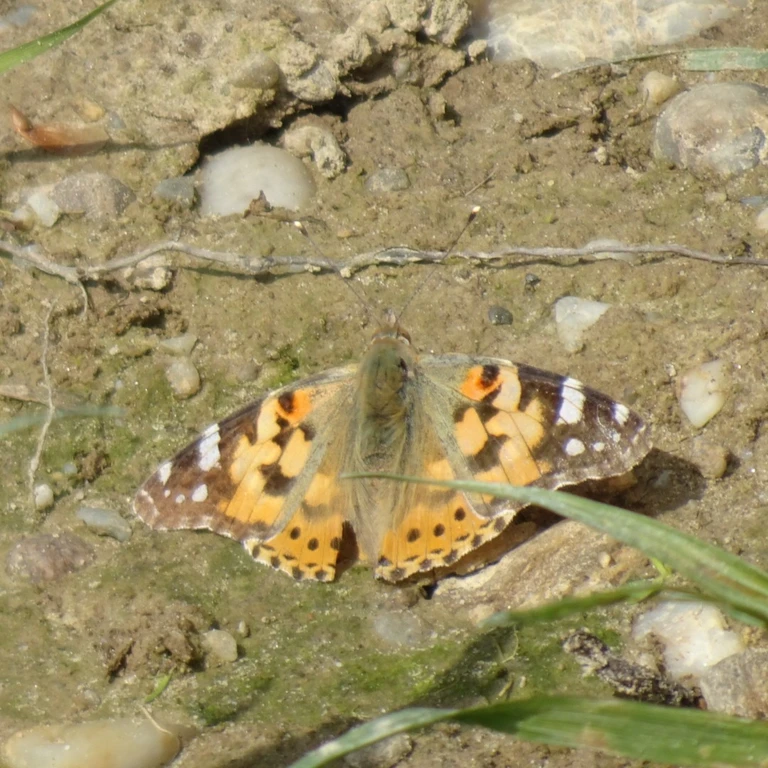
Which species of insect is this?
Vanessa cardui
